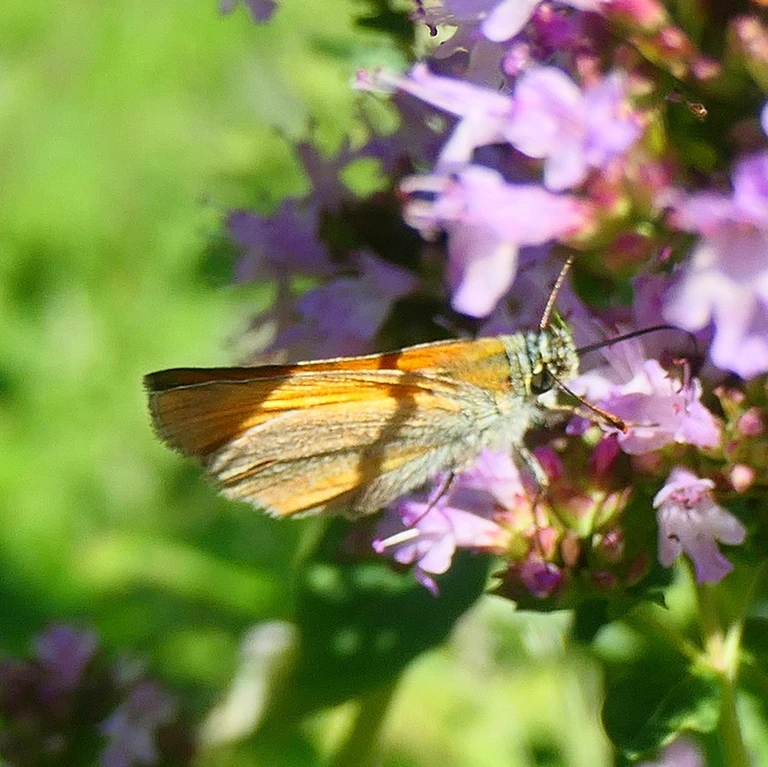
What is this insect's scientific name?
Thymelicus sylvestris
